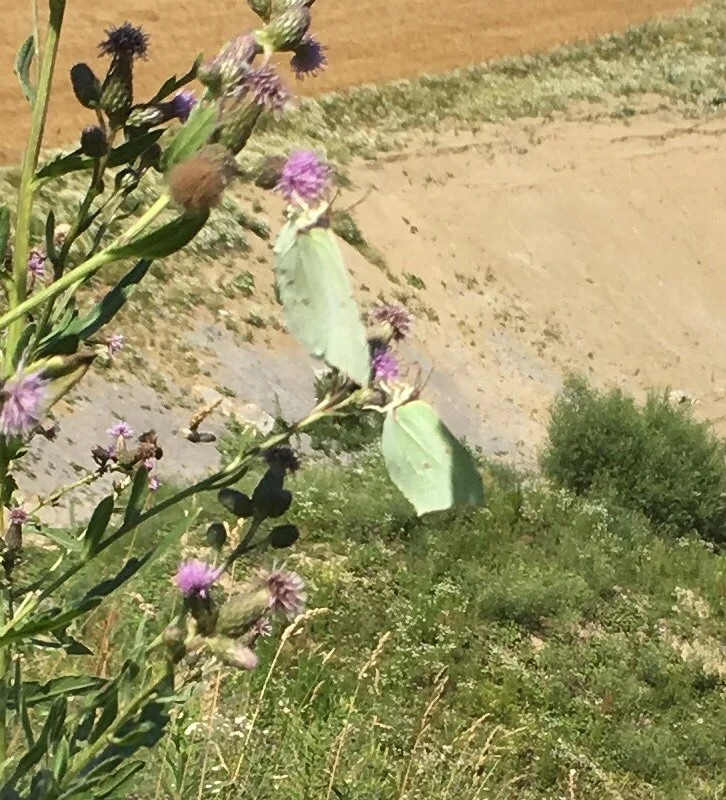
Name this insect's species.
Gonepteryx rhamni
